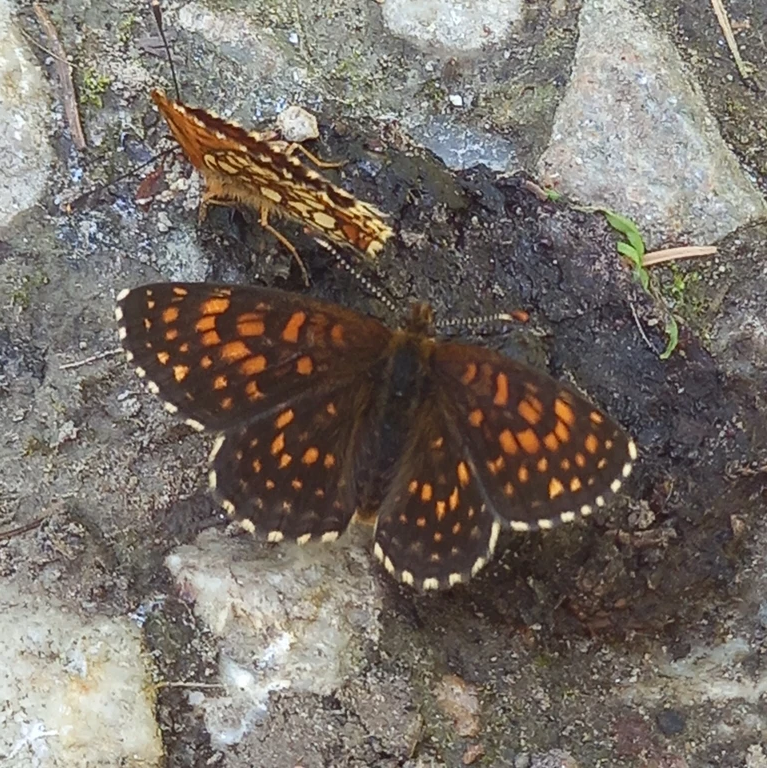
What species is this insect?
Melitaea diamina
